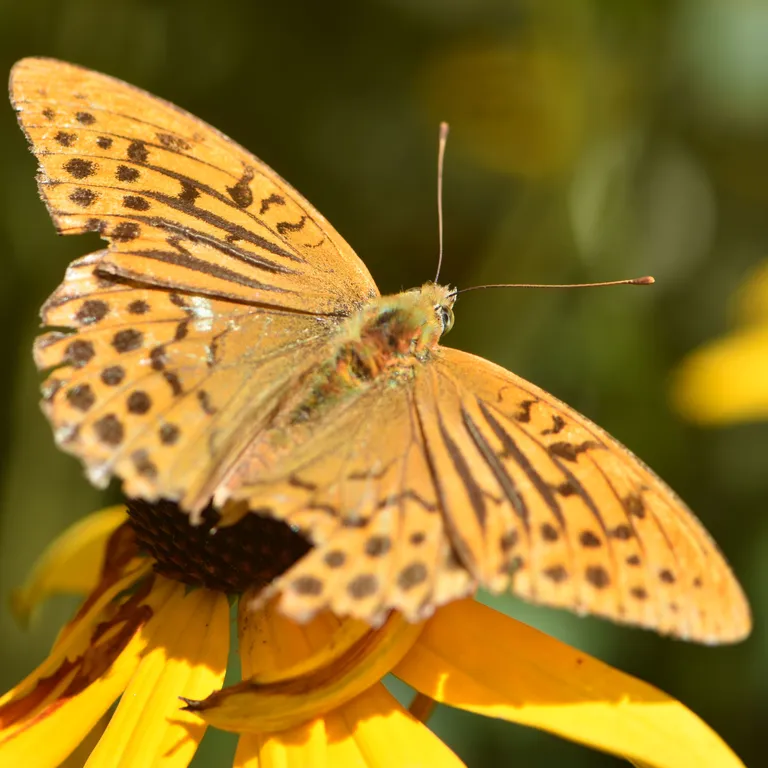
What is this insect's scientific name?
Argynnis paphia
